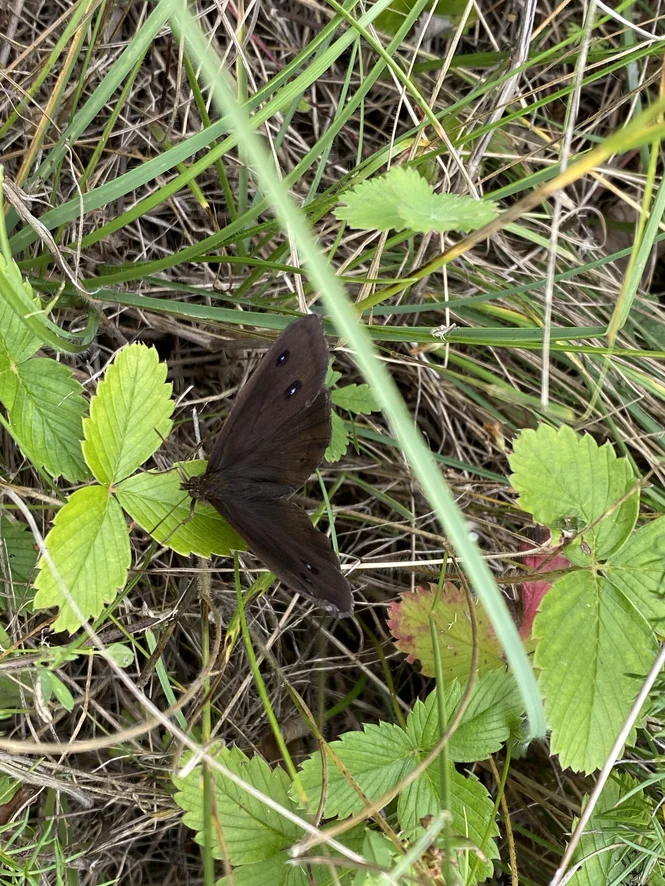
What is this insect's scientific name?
Minois dryas
